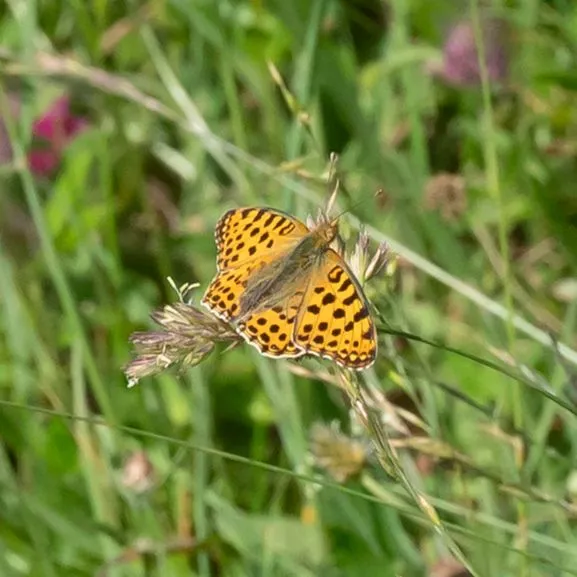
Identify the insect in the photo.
Issoria lathonia
